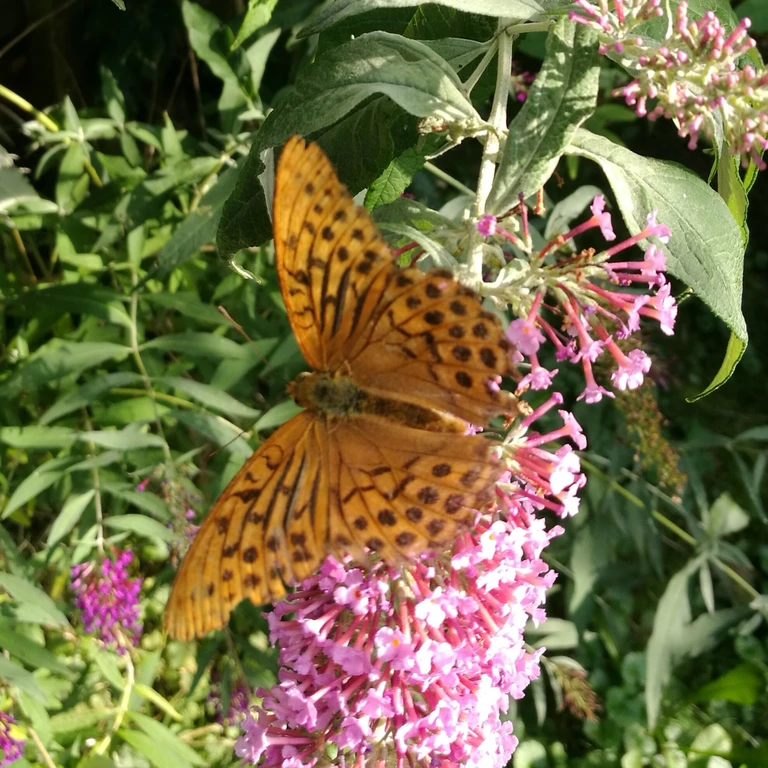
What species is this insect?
Argynnis paphia
